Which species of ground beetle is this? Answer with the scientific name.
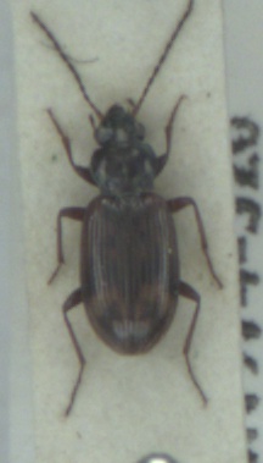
Bembidion dentellum
